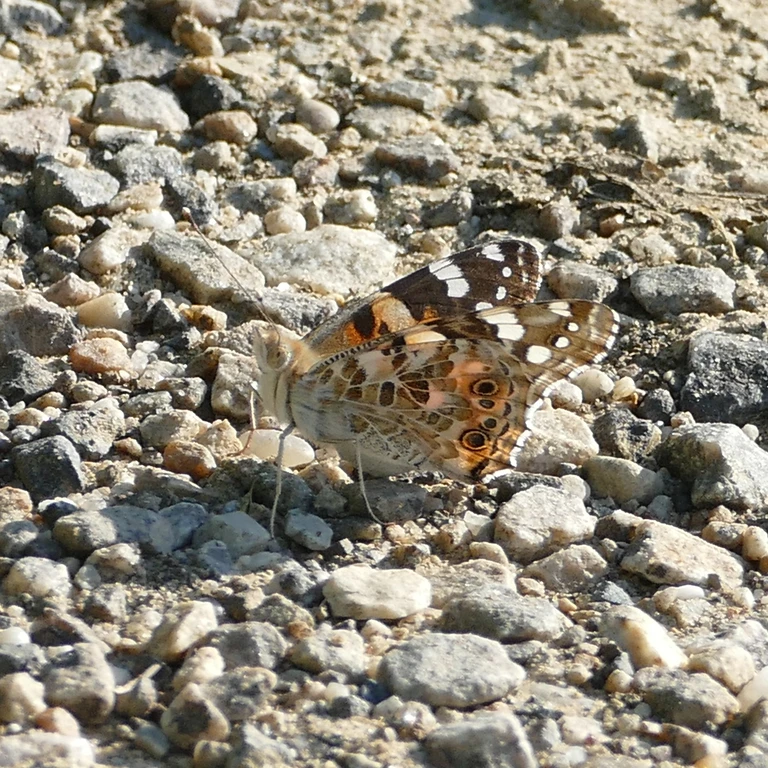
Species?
Vanessa cardui
